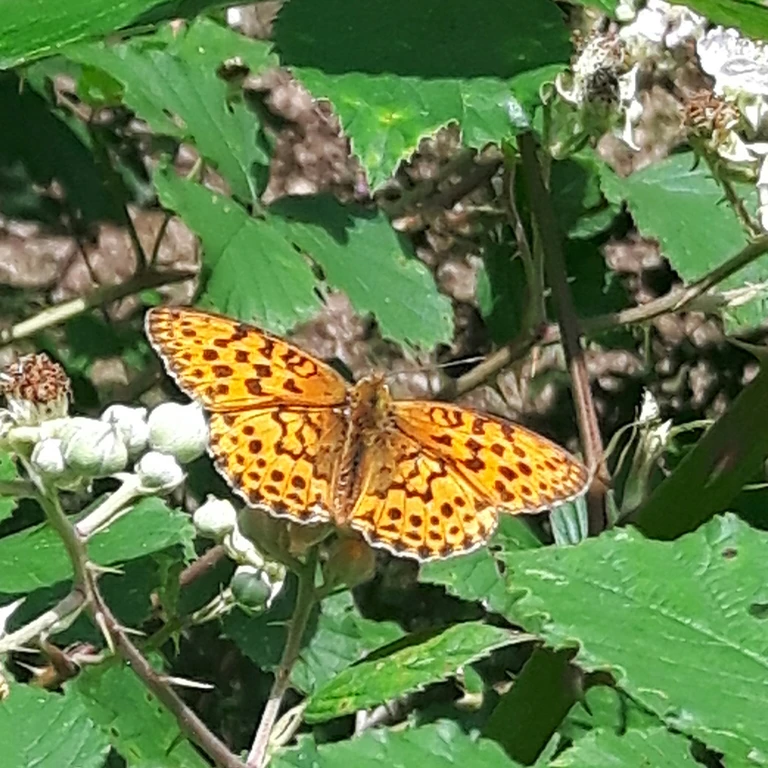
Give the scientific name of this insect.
Brenthis daphne
